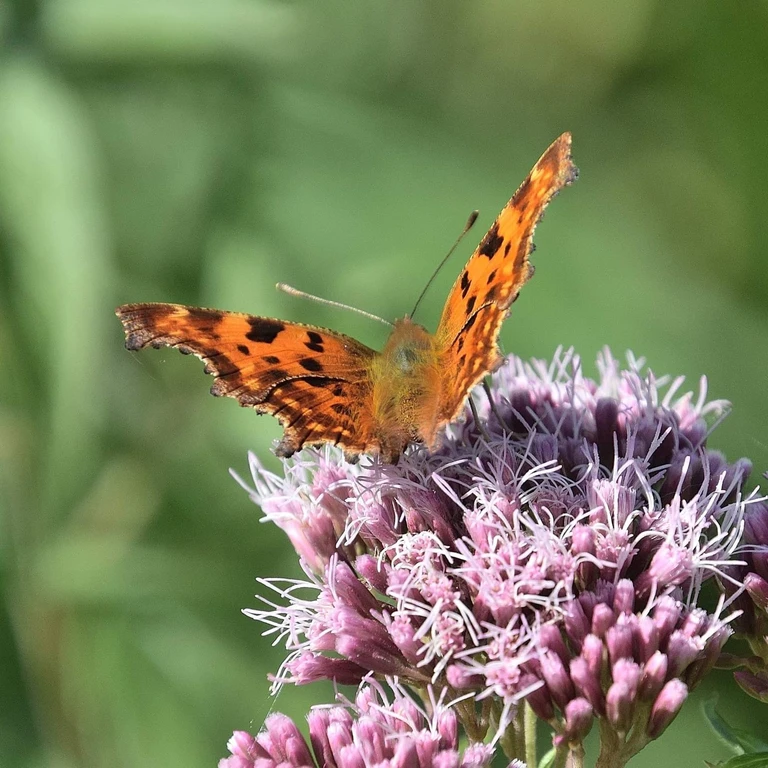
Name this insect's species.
Polygonia c-album
